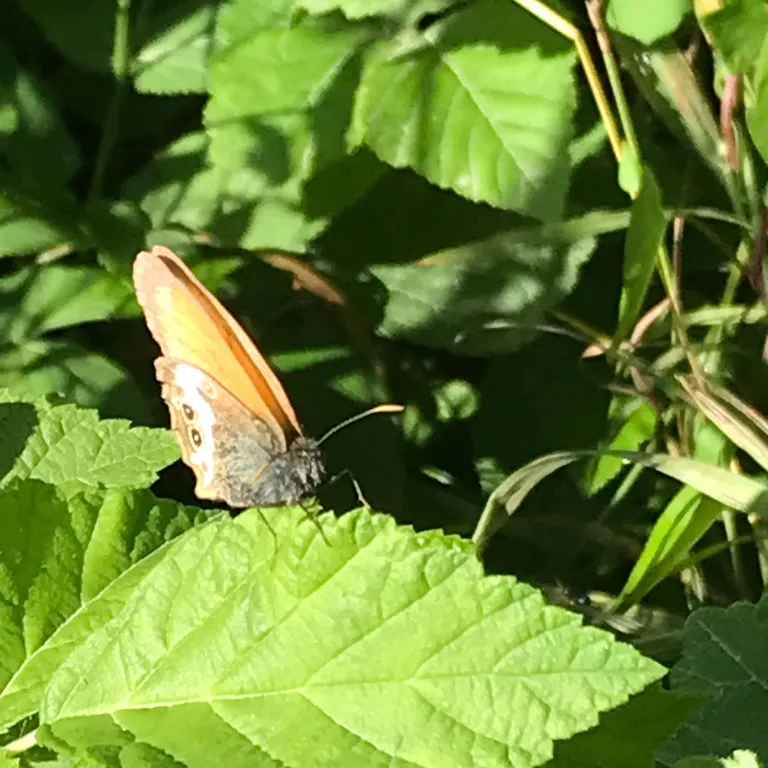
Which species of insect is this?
Coenonympha arcania
